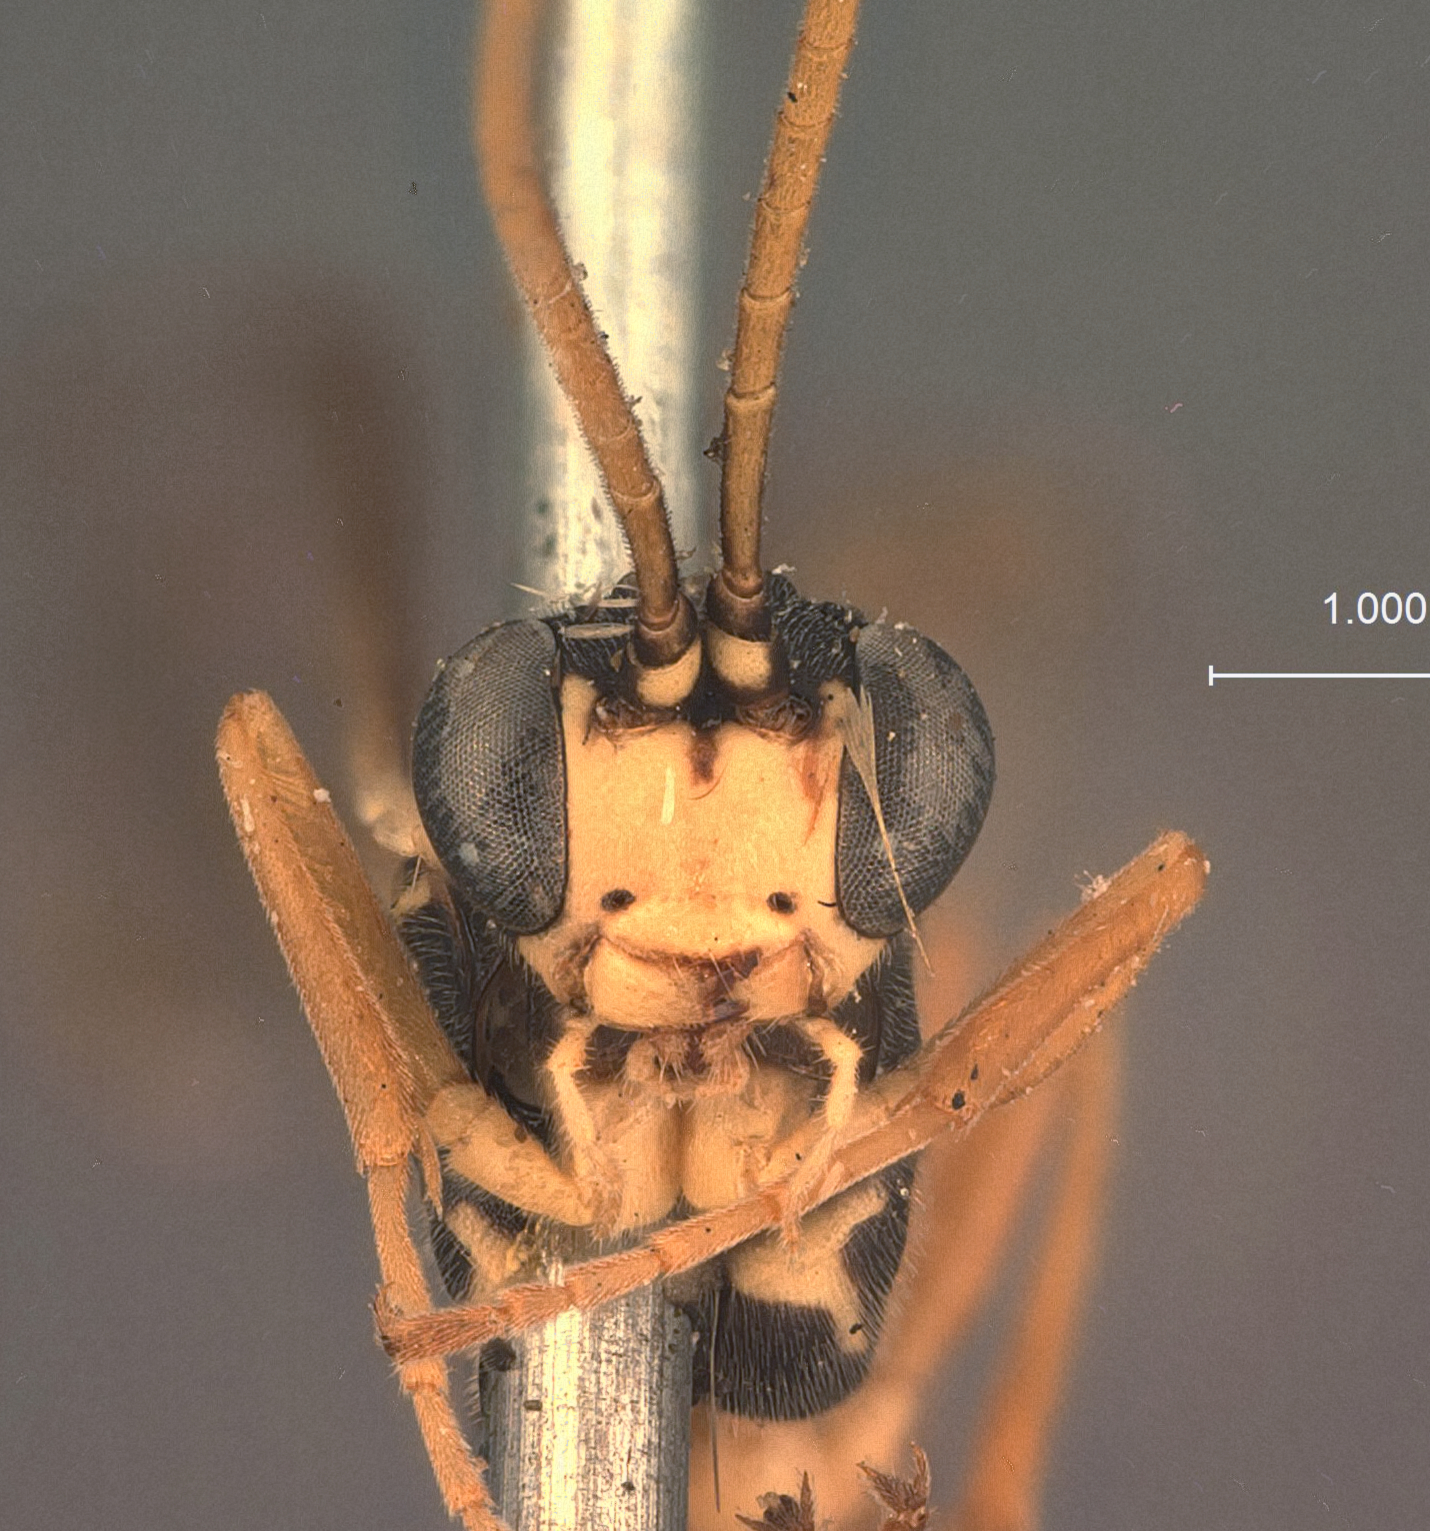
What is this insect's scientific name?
Calliphrurus preplexus
